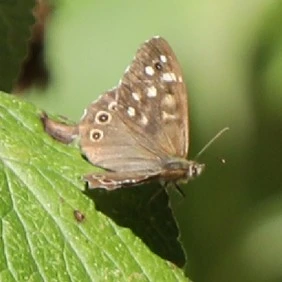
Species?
Pararge aegeria
